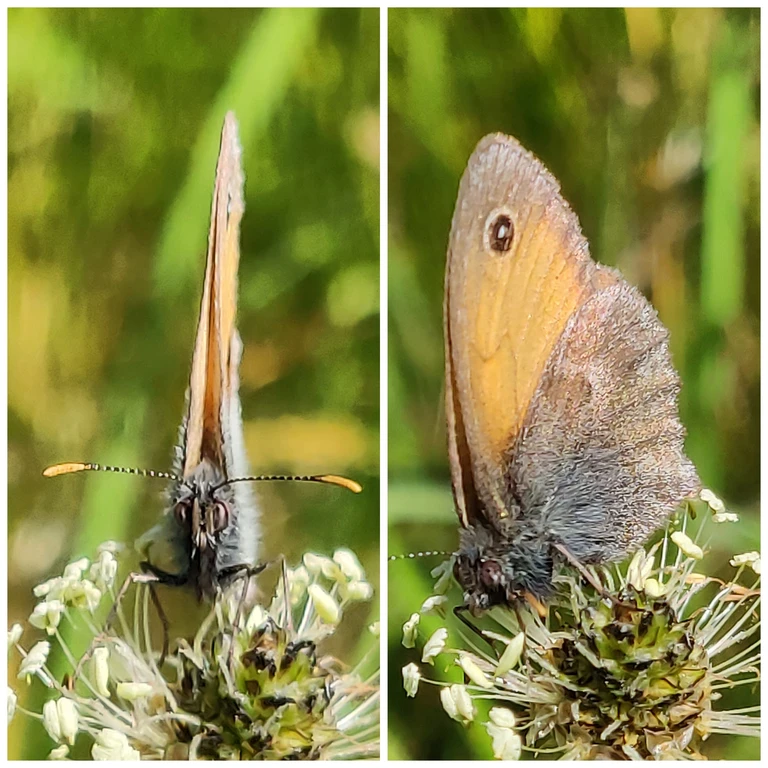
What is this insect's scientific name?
Coenonympha pamphilus
